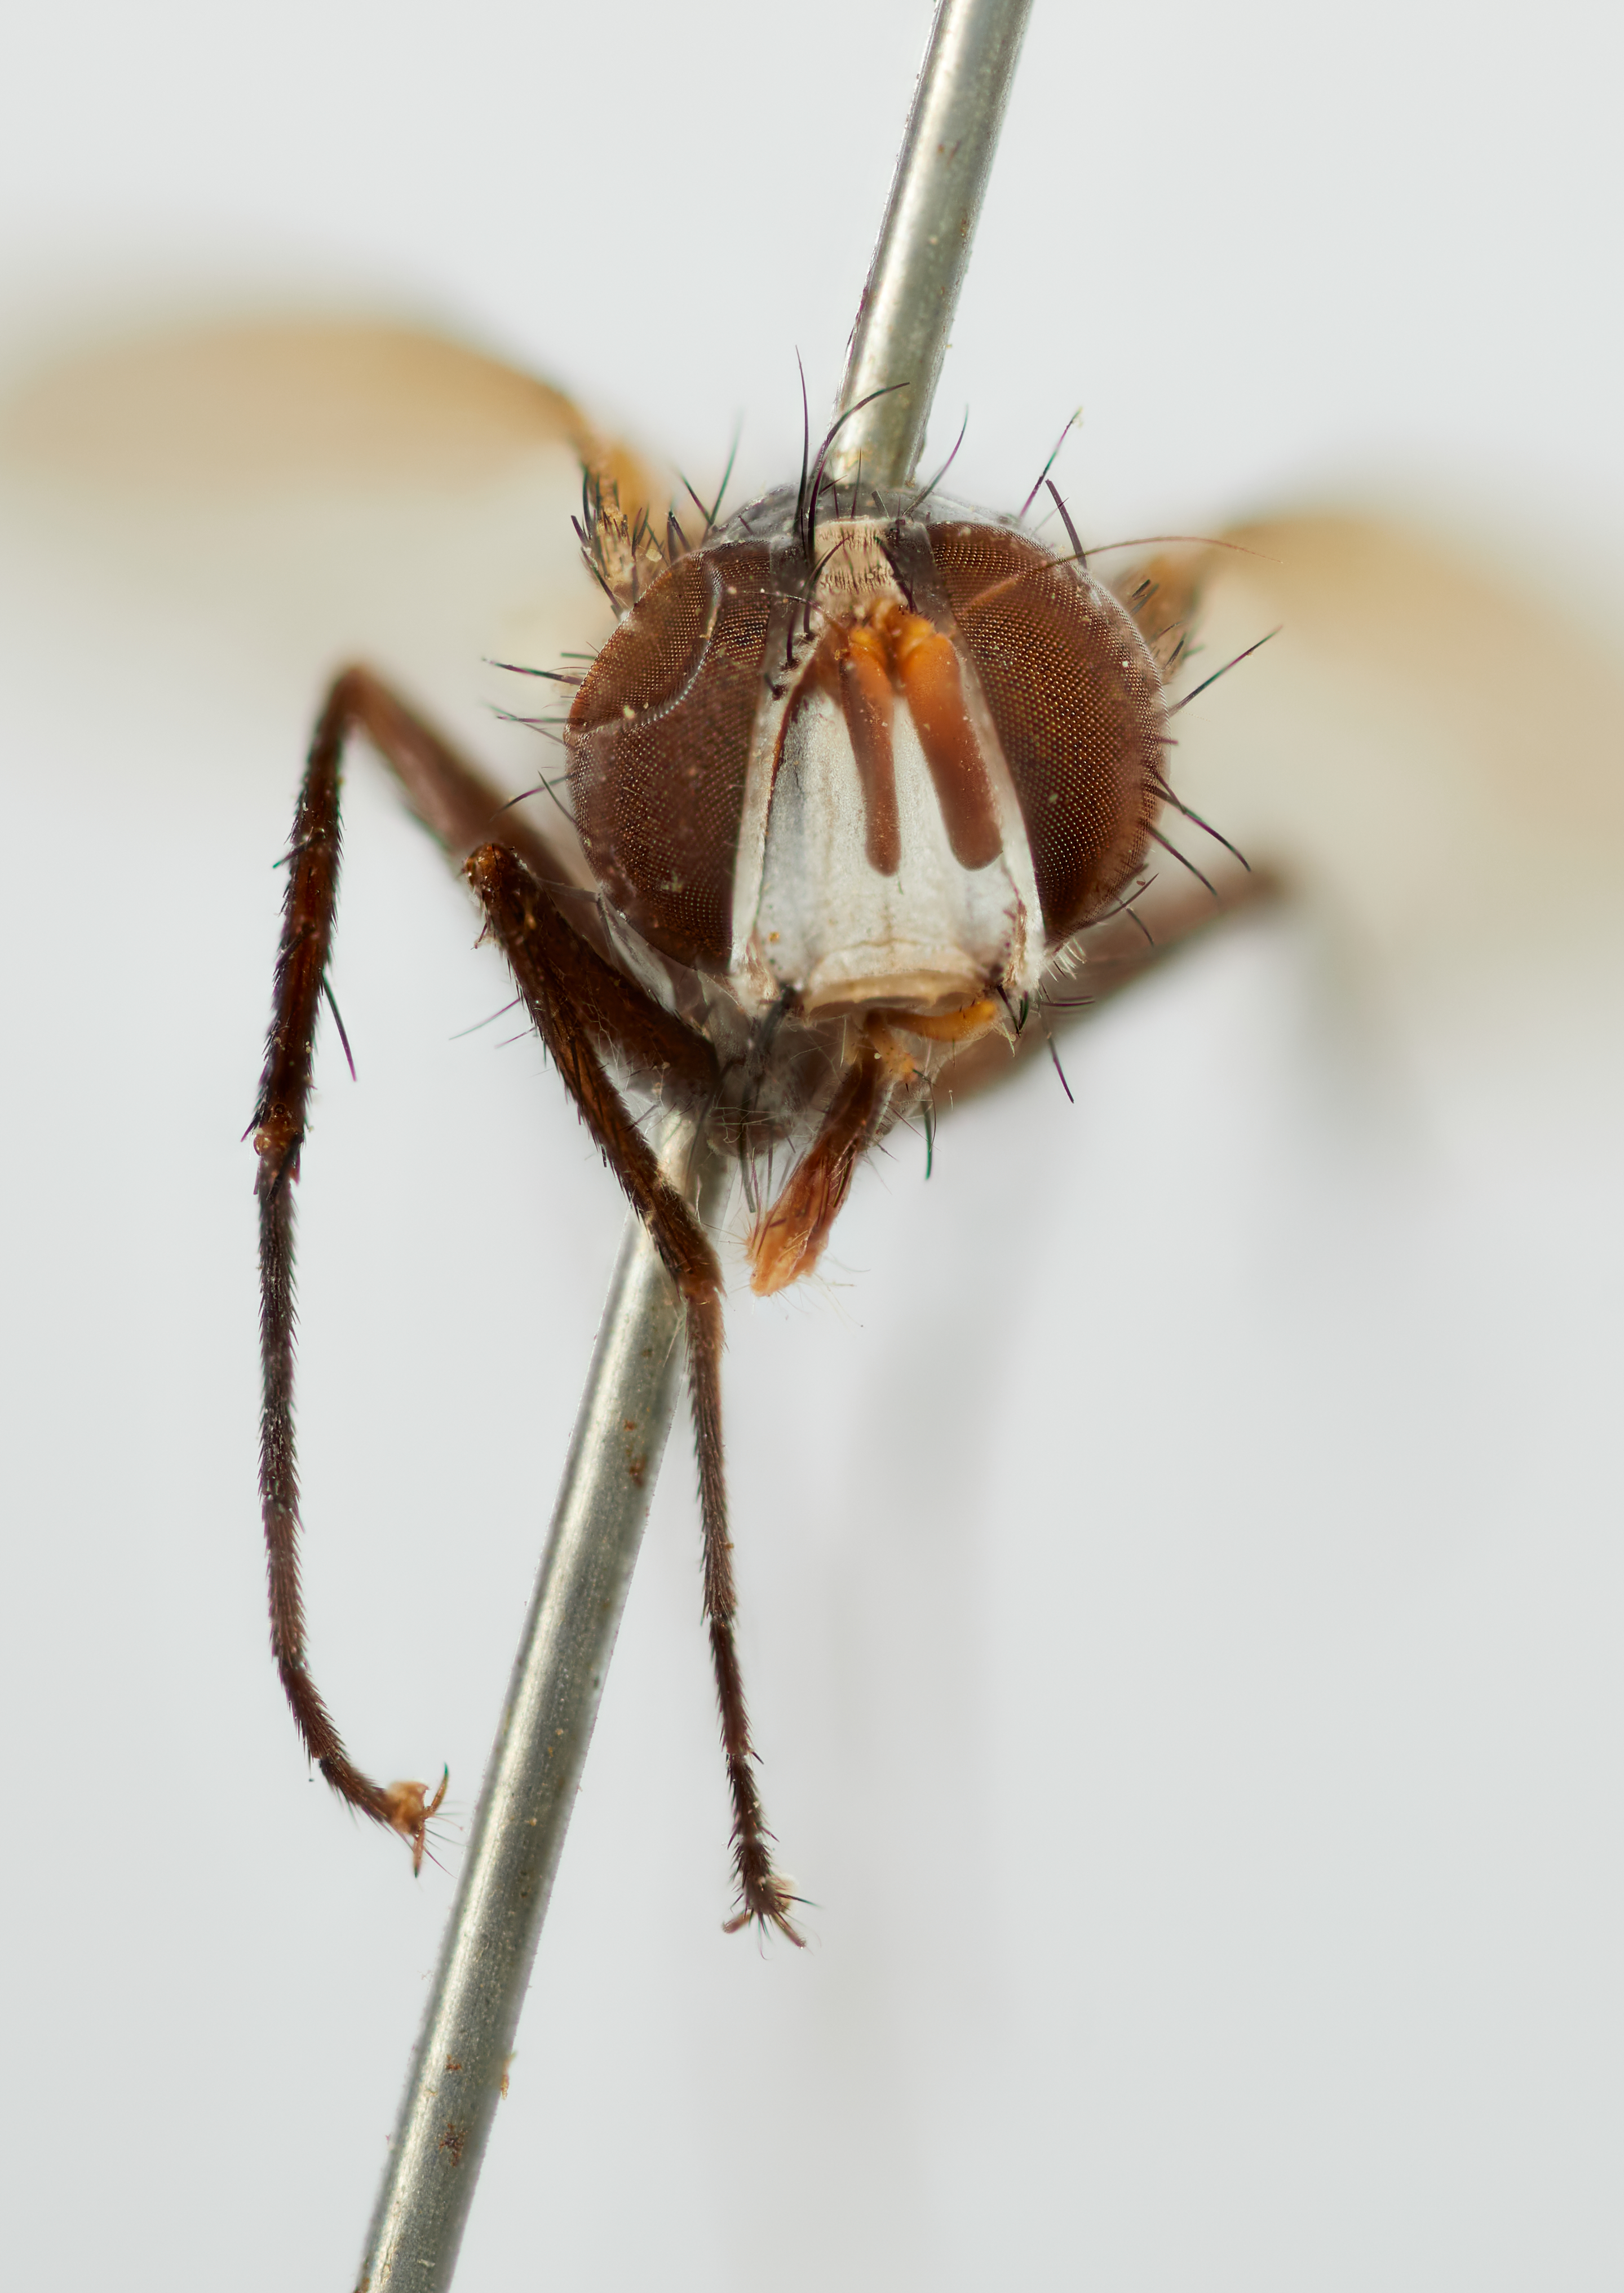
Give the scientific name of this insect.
Chaetomyiobia javana
